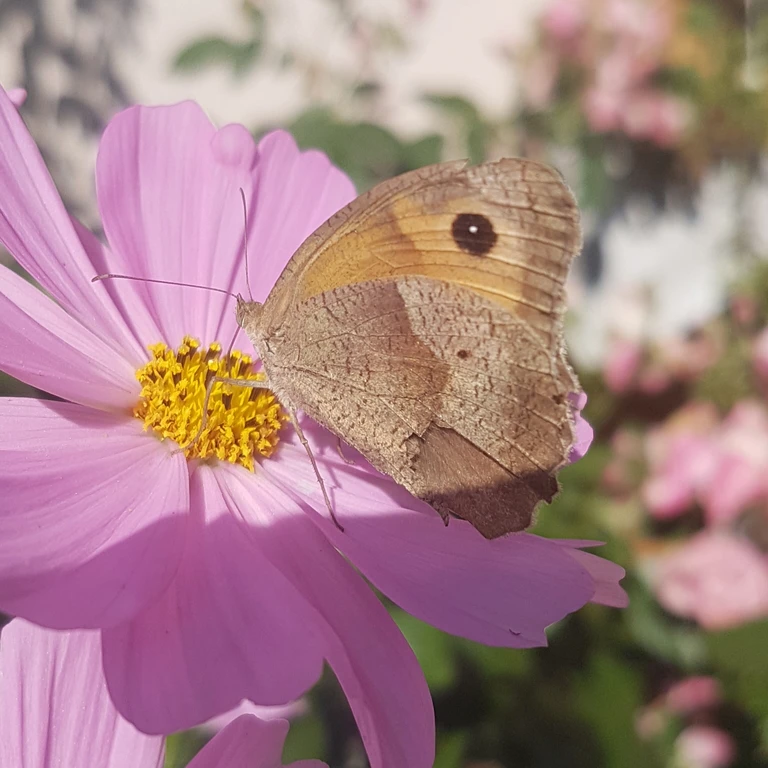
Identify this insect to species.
Maniola jurtina
